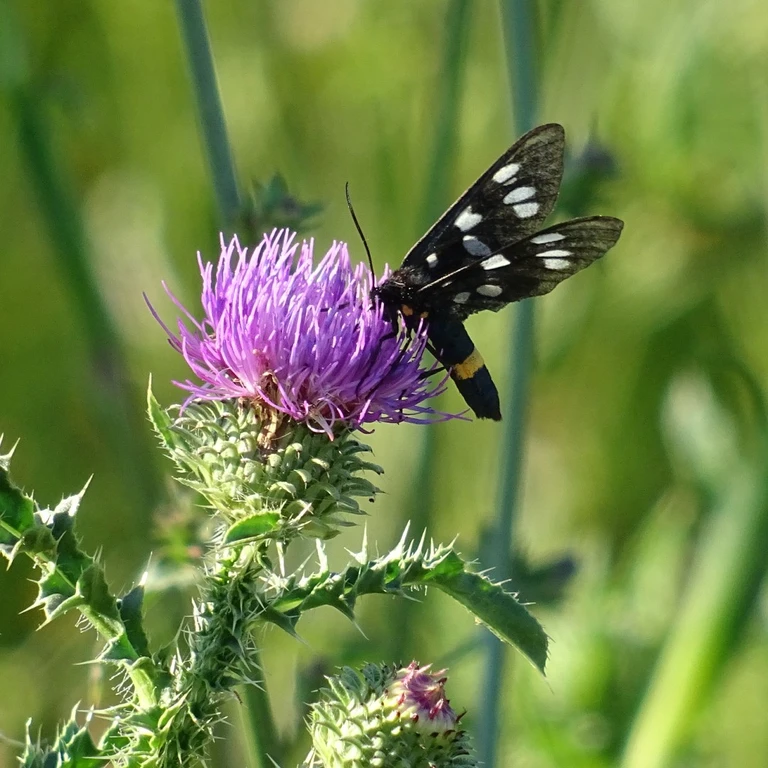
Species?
Amata phegea
